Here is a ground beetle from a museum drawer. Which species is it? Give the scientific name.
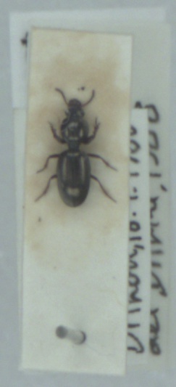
Dyschirius thoracicus
